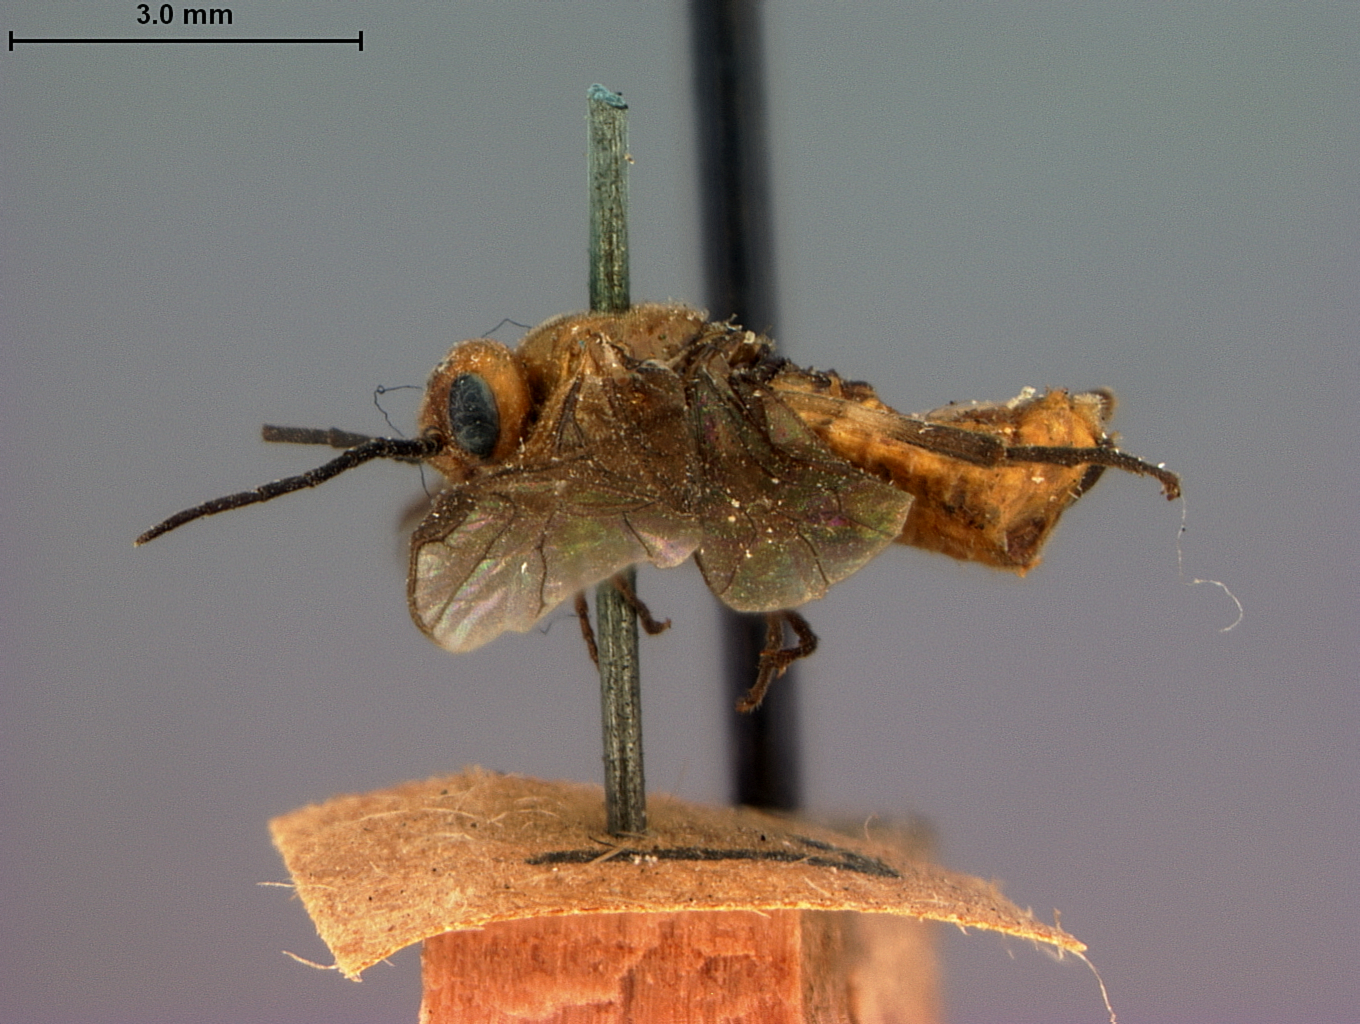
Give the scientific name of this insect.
Hemichroa dyari
